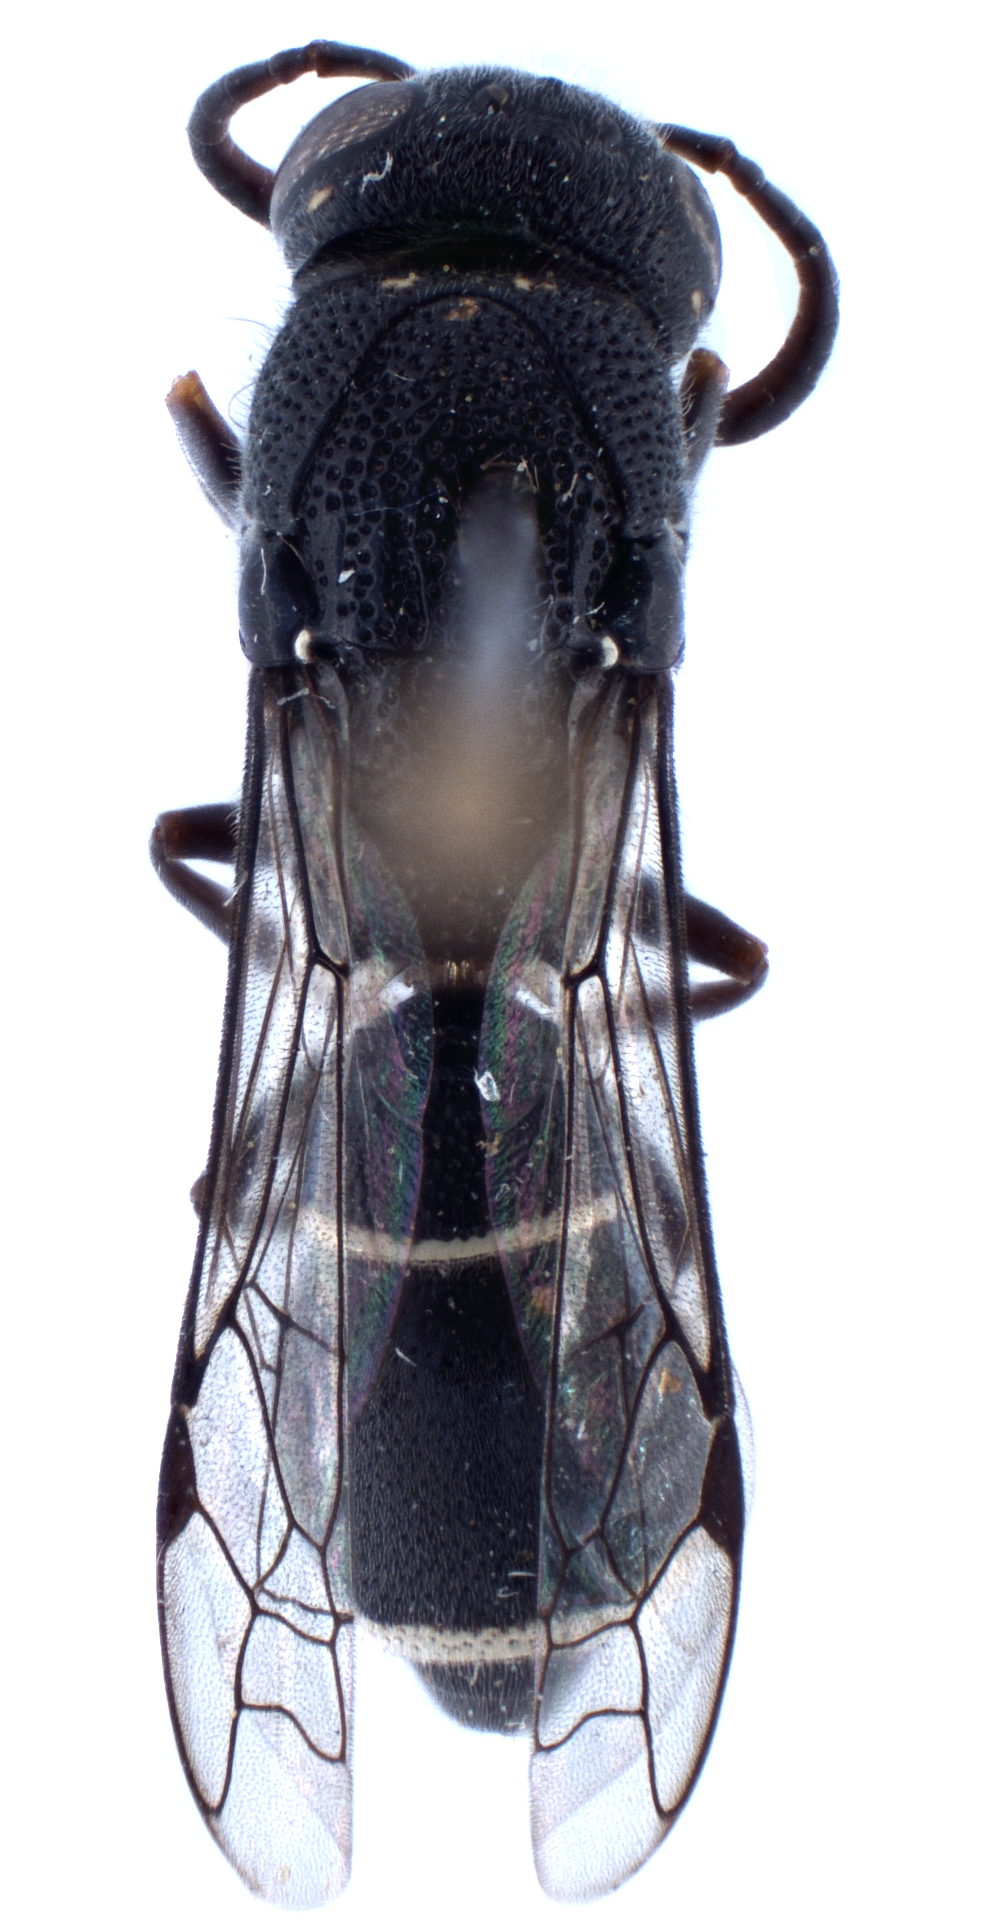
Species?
Subancistrocerus sichelii
